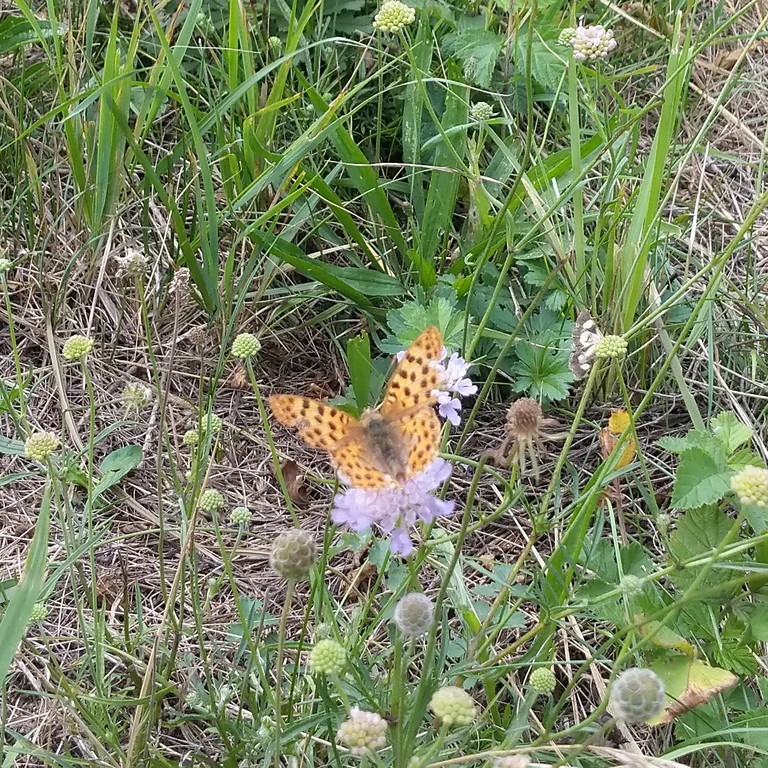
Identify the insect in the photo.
Issoria lathonia
